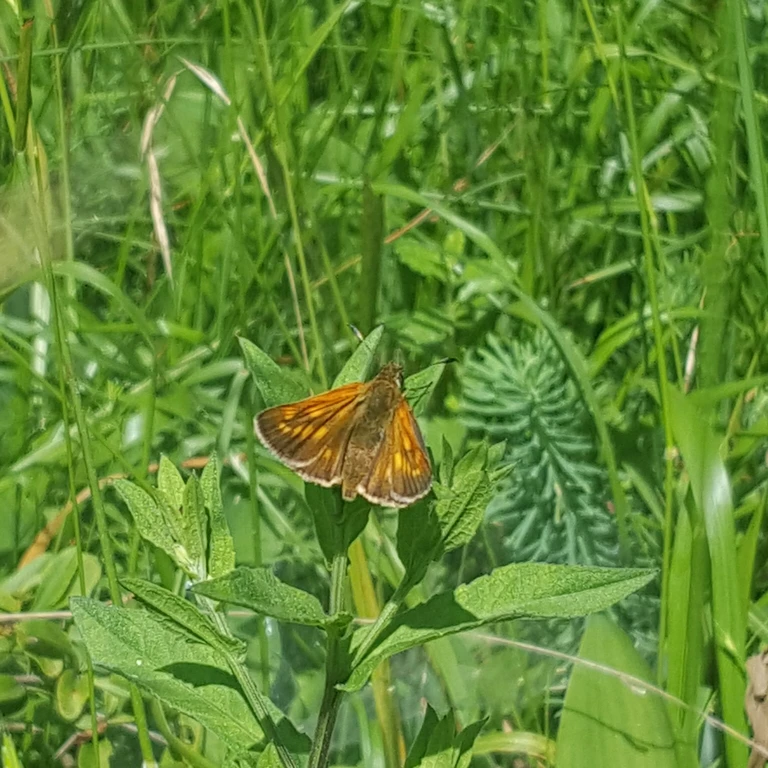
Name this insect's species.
Ochlodes sylvanus (also Ochlodes venata)
